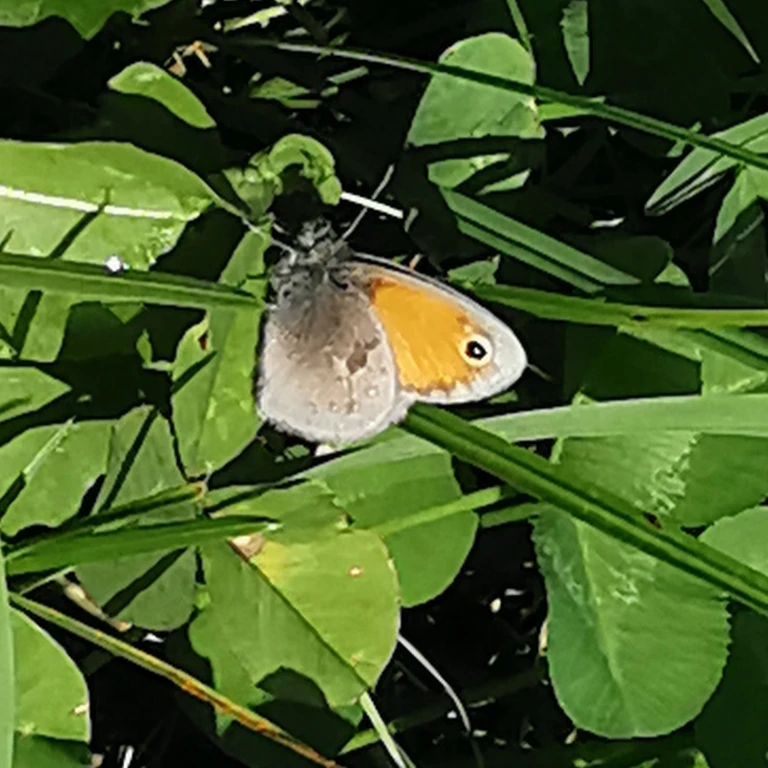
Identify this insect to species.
Coenonympha pamphilus
